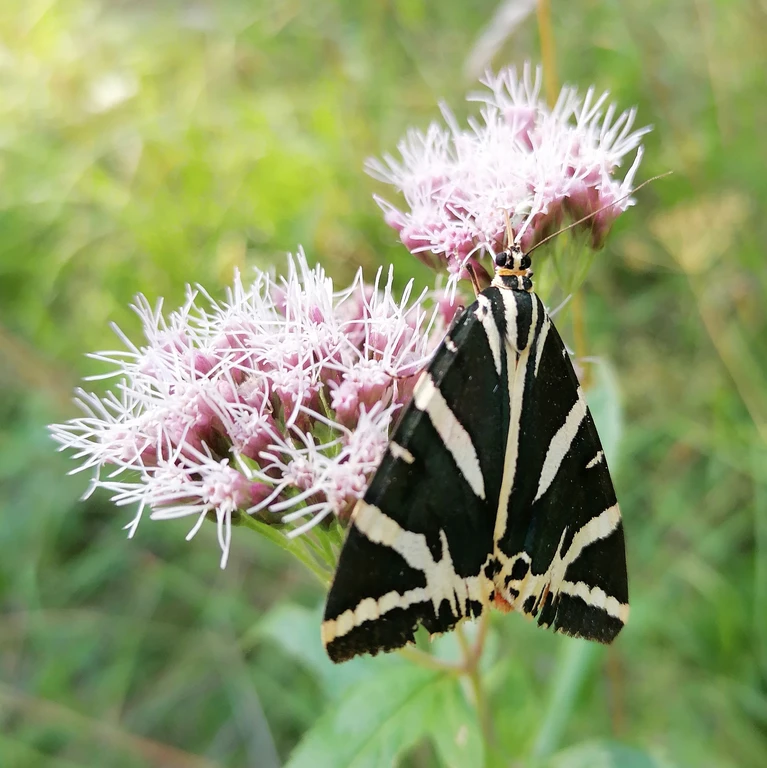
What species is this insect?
Euplagia quadripunctaria
